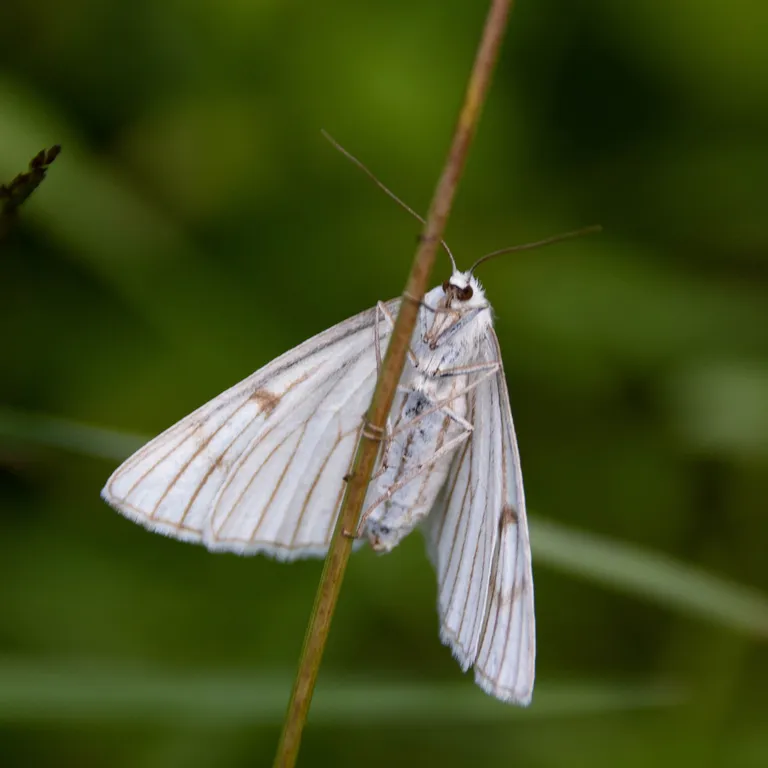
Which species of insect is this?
Siona lineata
